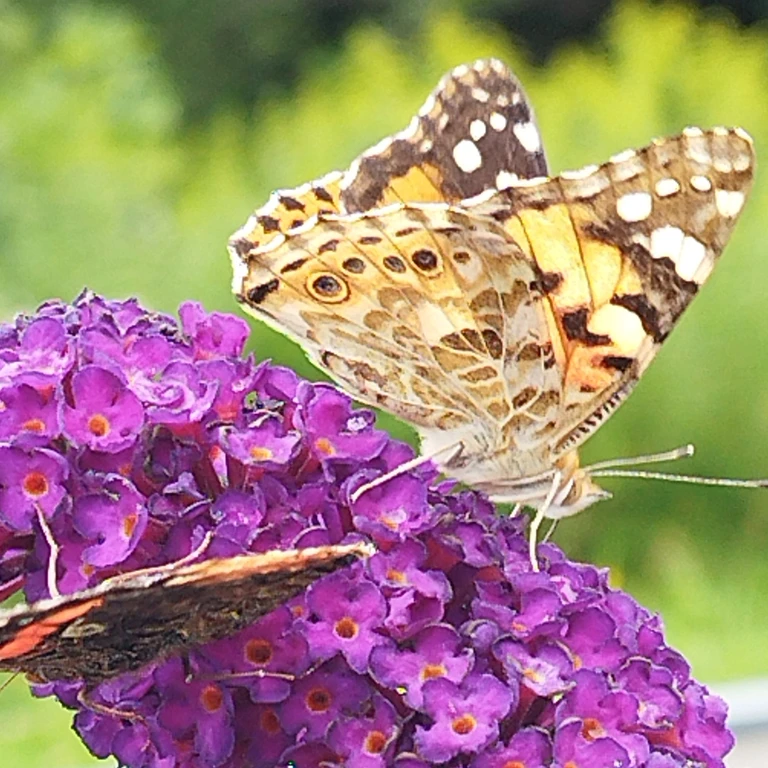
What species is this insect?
Vanessa cardui
